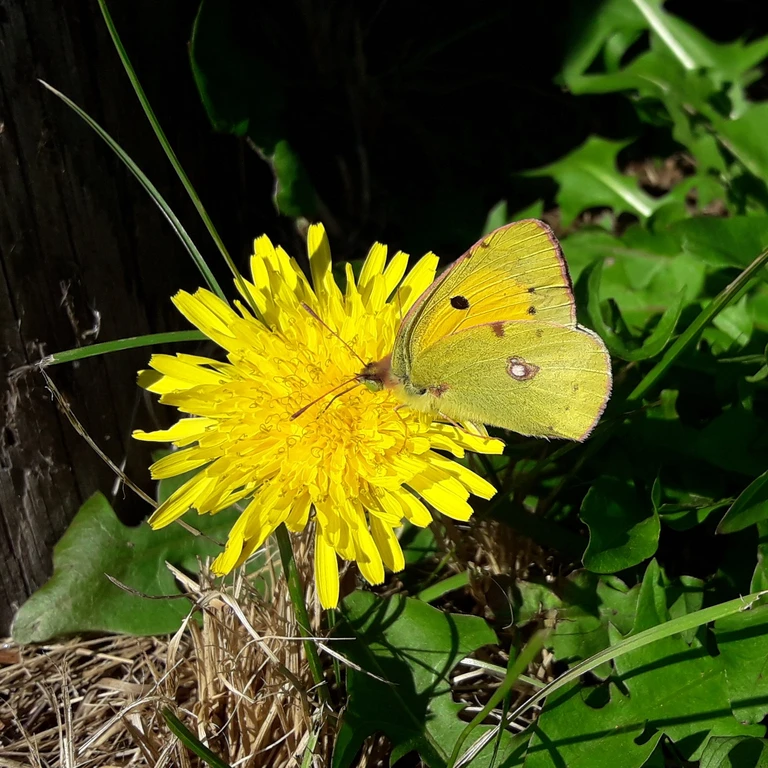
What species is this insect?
Colias croceus
